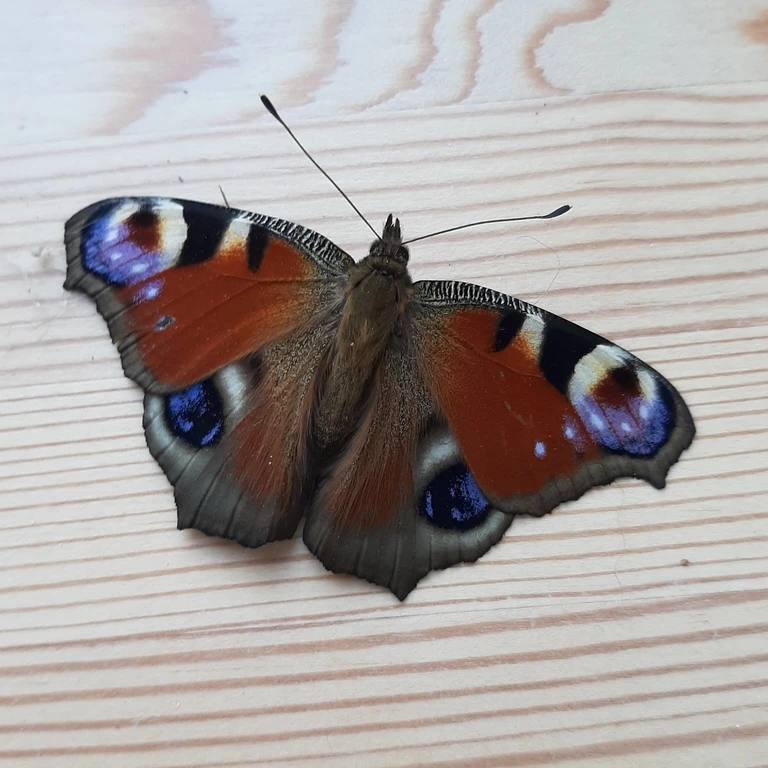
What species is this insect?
Aglais io
